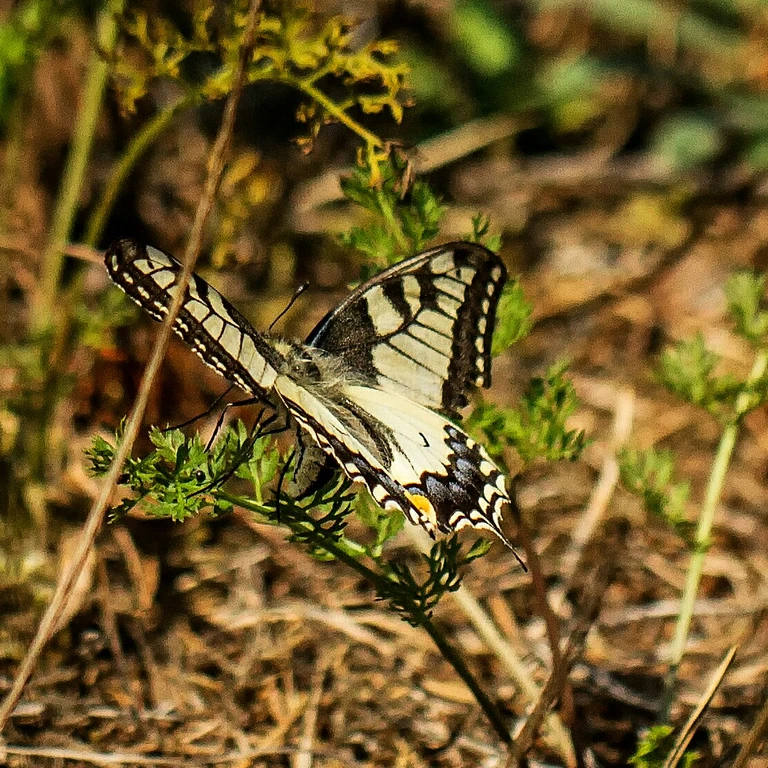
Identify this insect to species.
Papilio machaon
